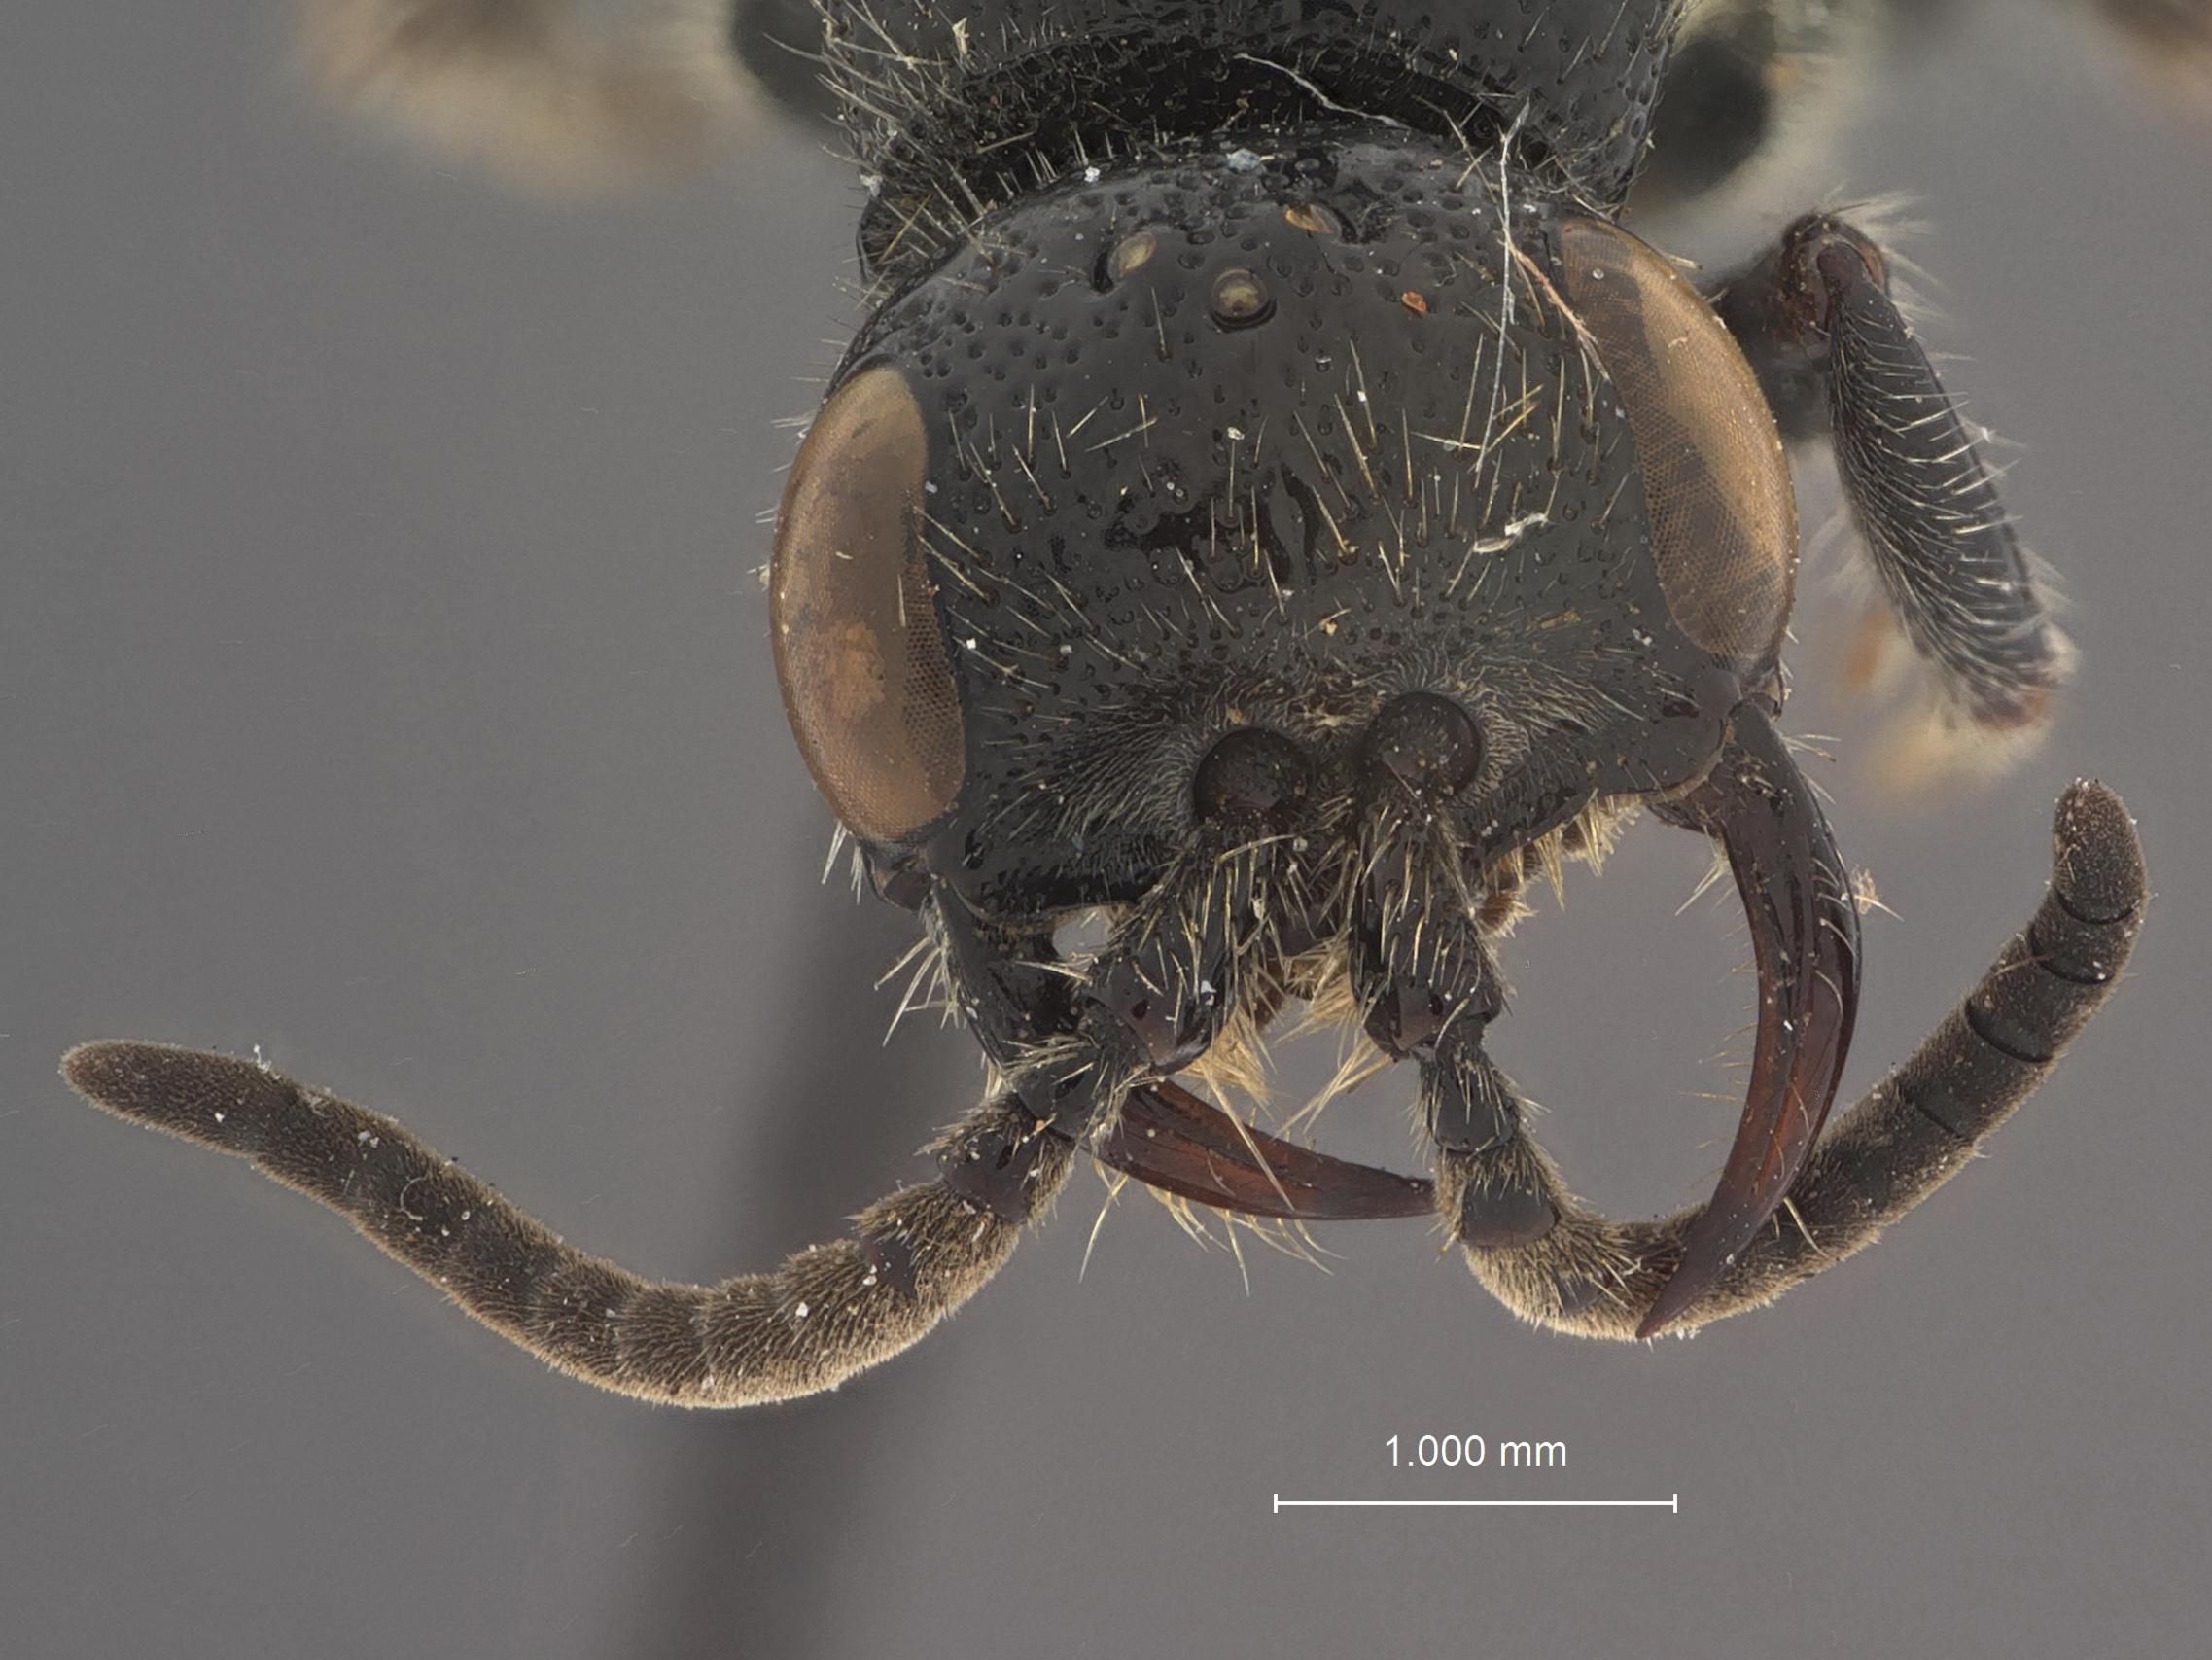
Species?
Tiphia latistriata
